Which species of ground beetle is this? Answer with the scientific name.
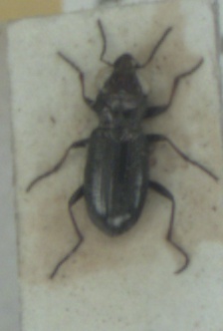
Notiophilus palustris
